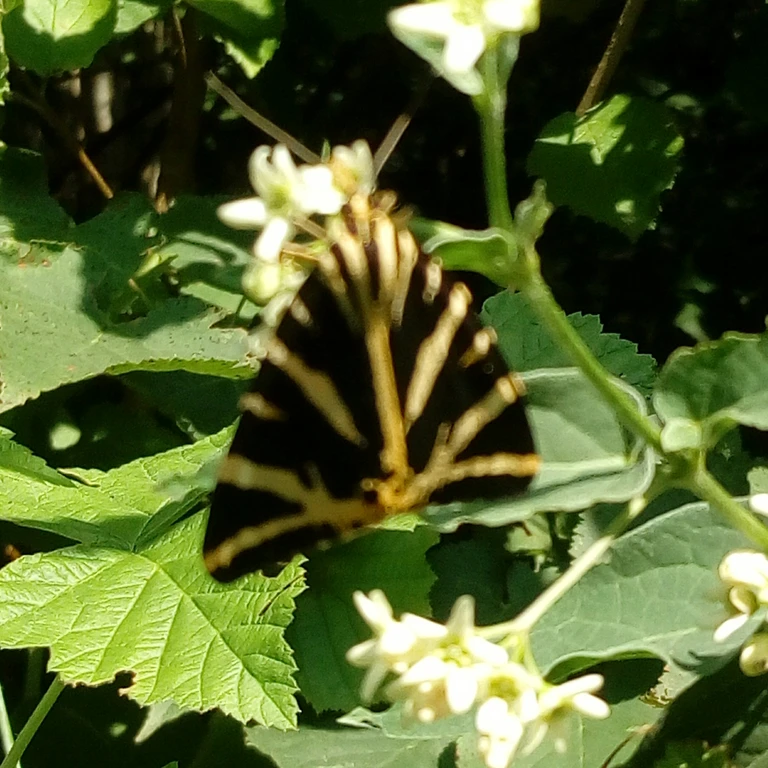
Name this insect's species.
Euplagia quadripunctaria
